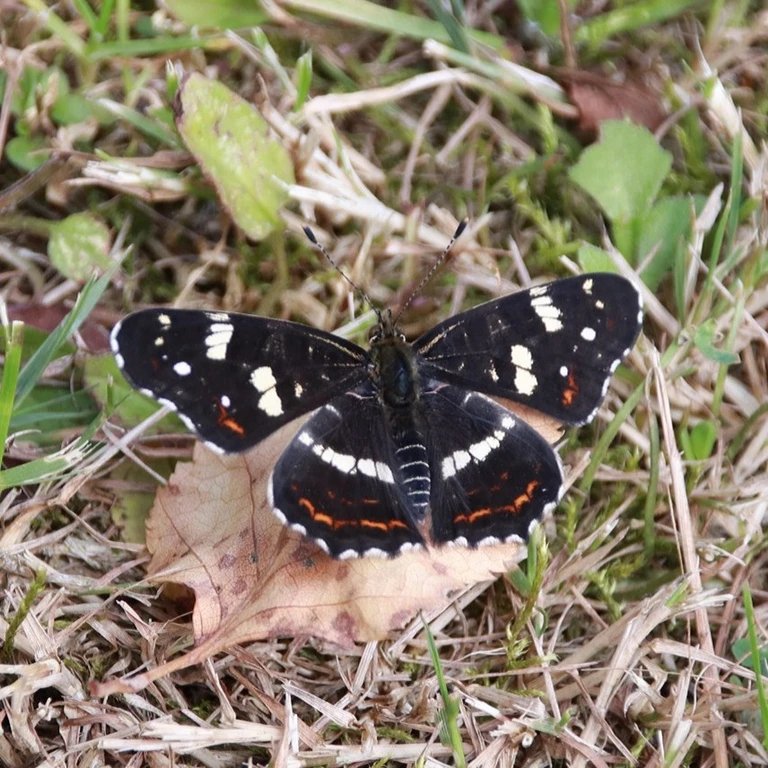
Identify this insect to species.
Araschnia levana
